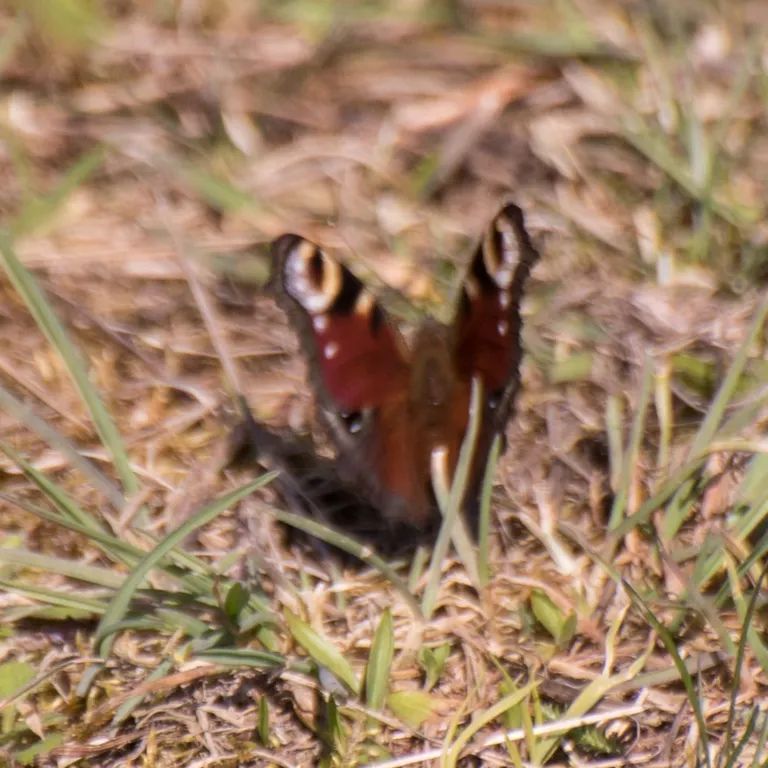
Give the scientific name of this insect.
Aglais io
